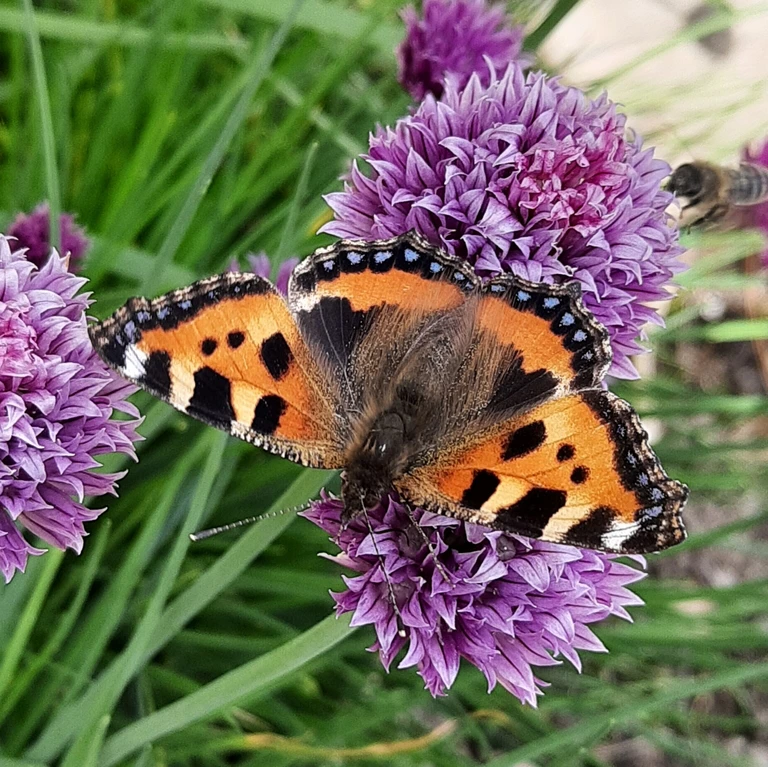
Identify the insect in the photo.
Aglais urticae
